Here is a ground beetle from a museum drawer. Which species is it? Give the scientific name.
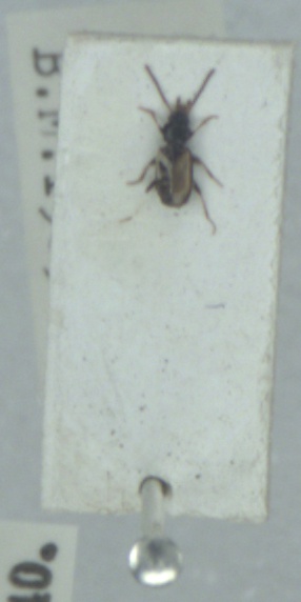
Tachys scutellaris
